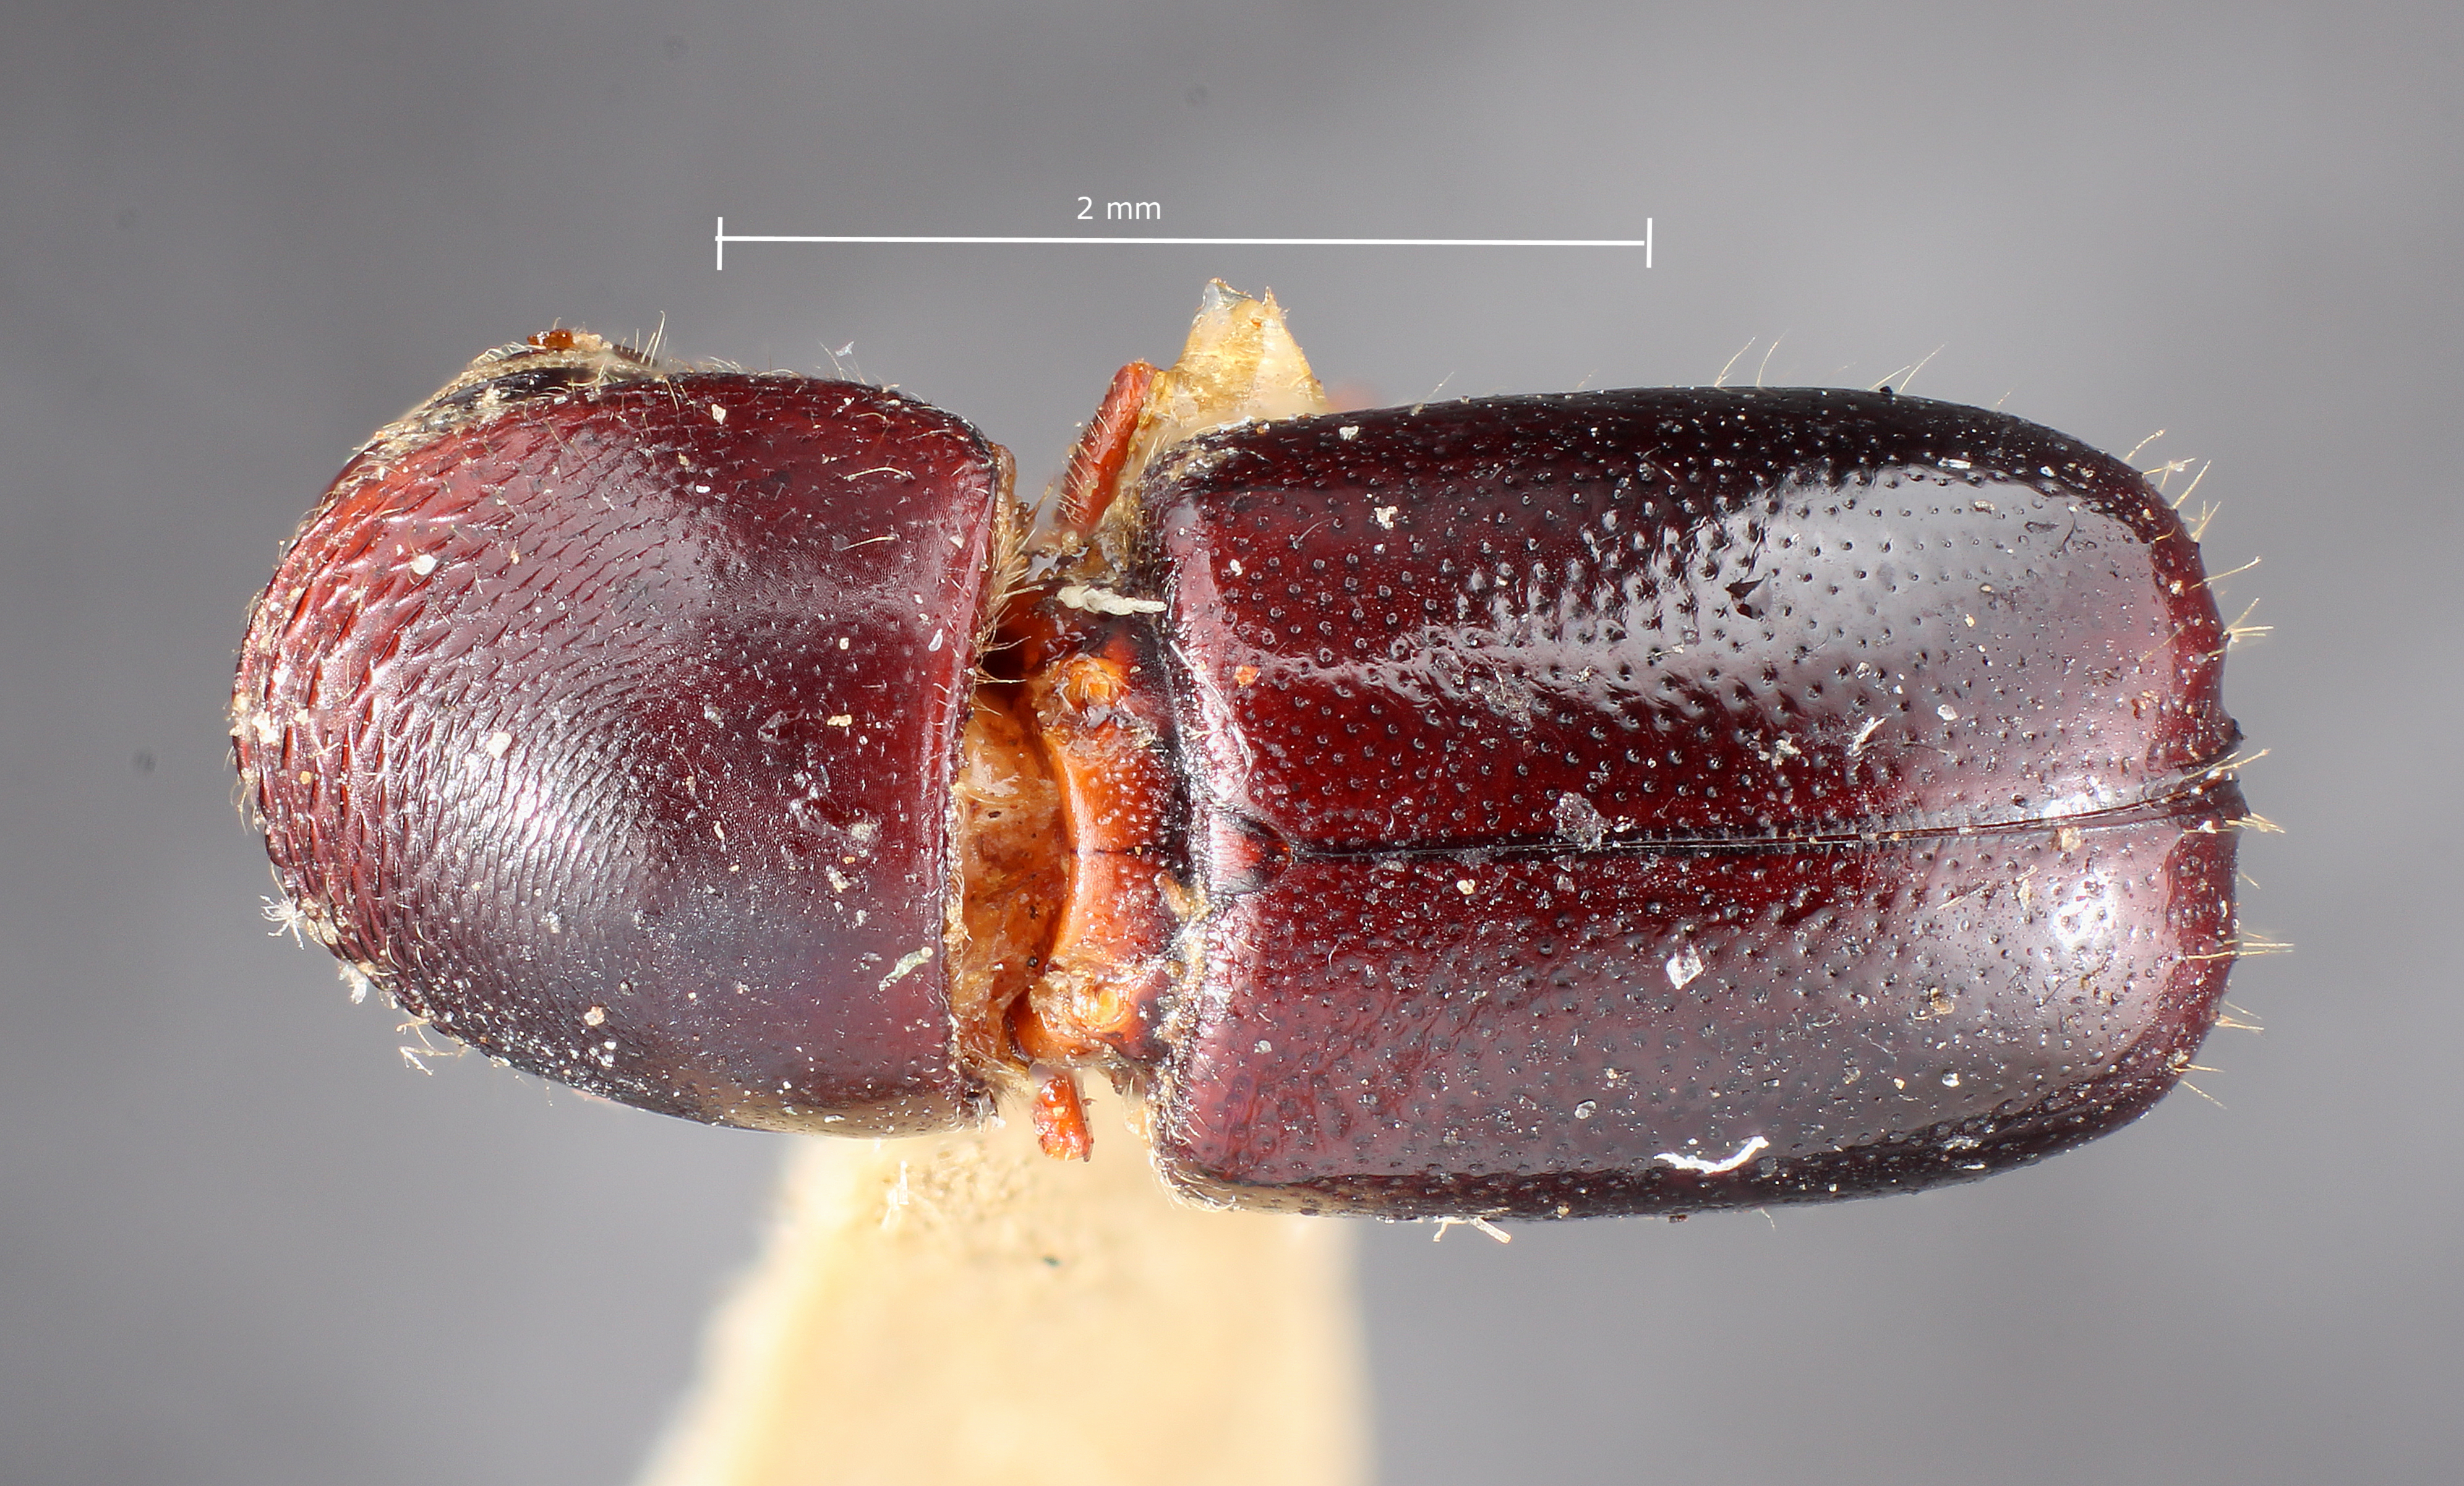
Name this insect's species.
Corthylus columbianus
